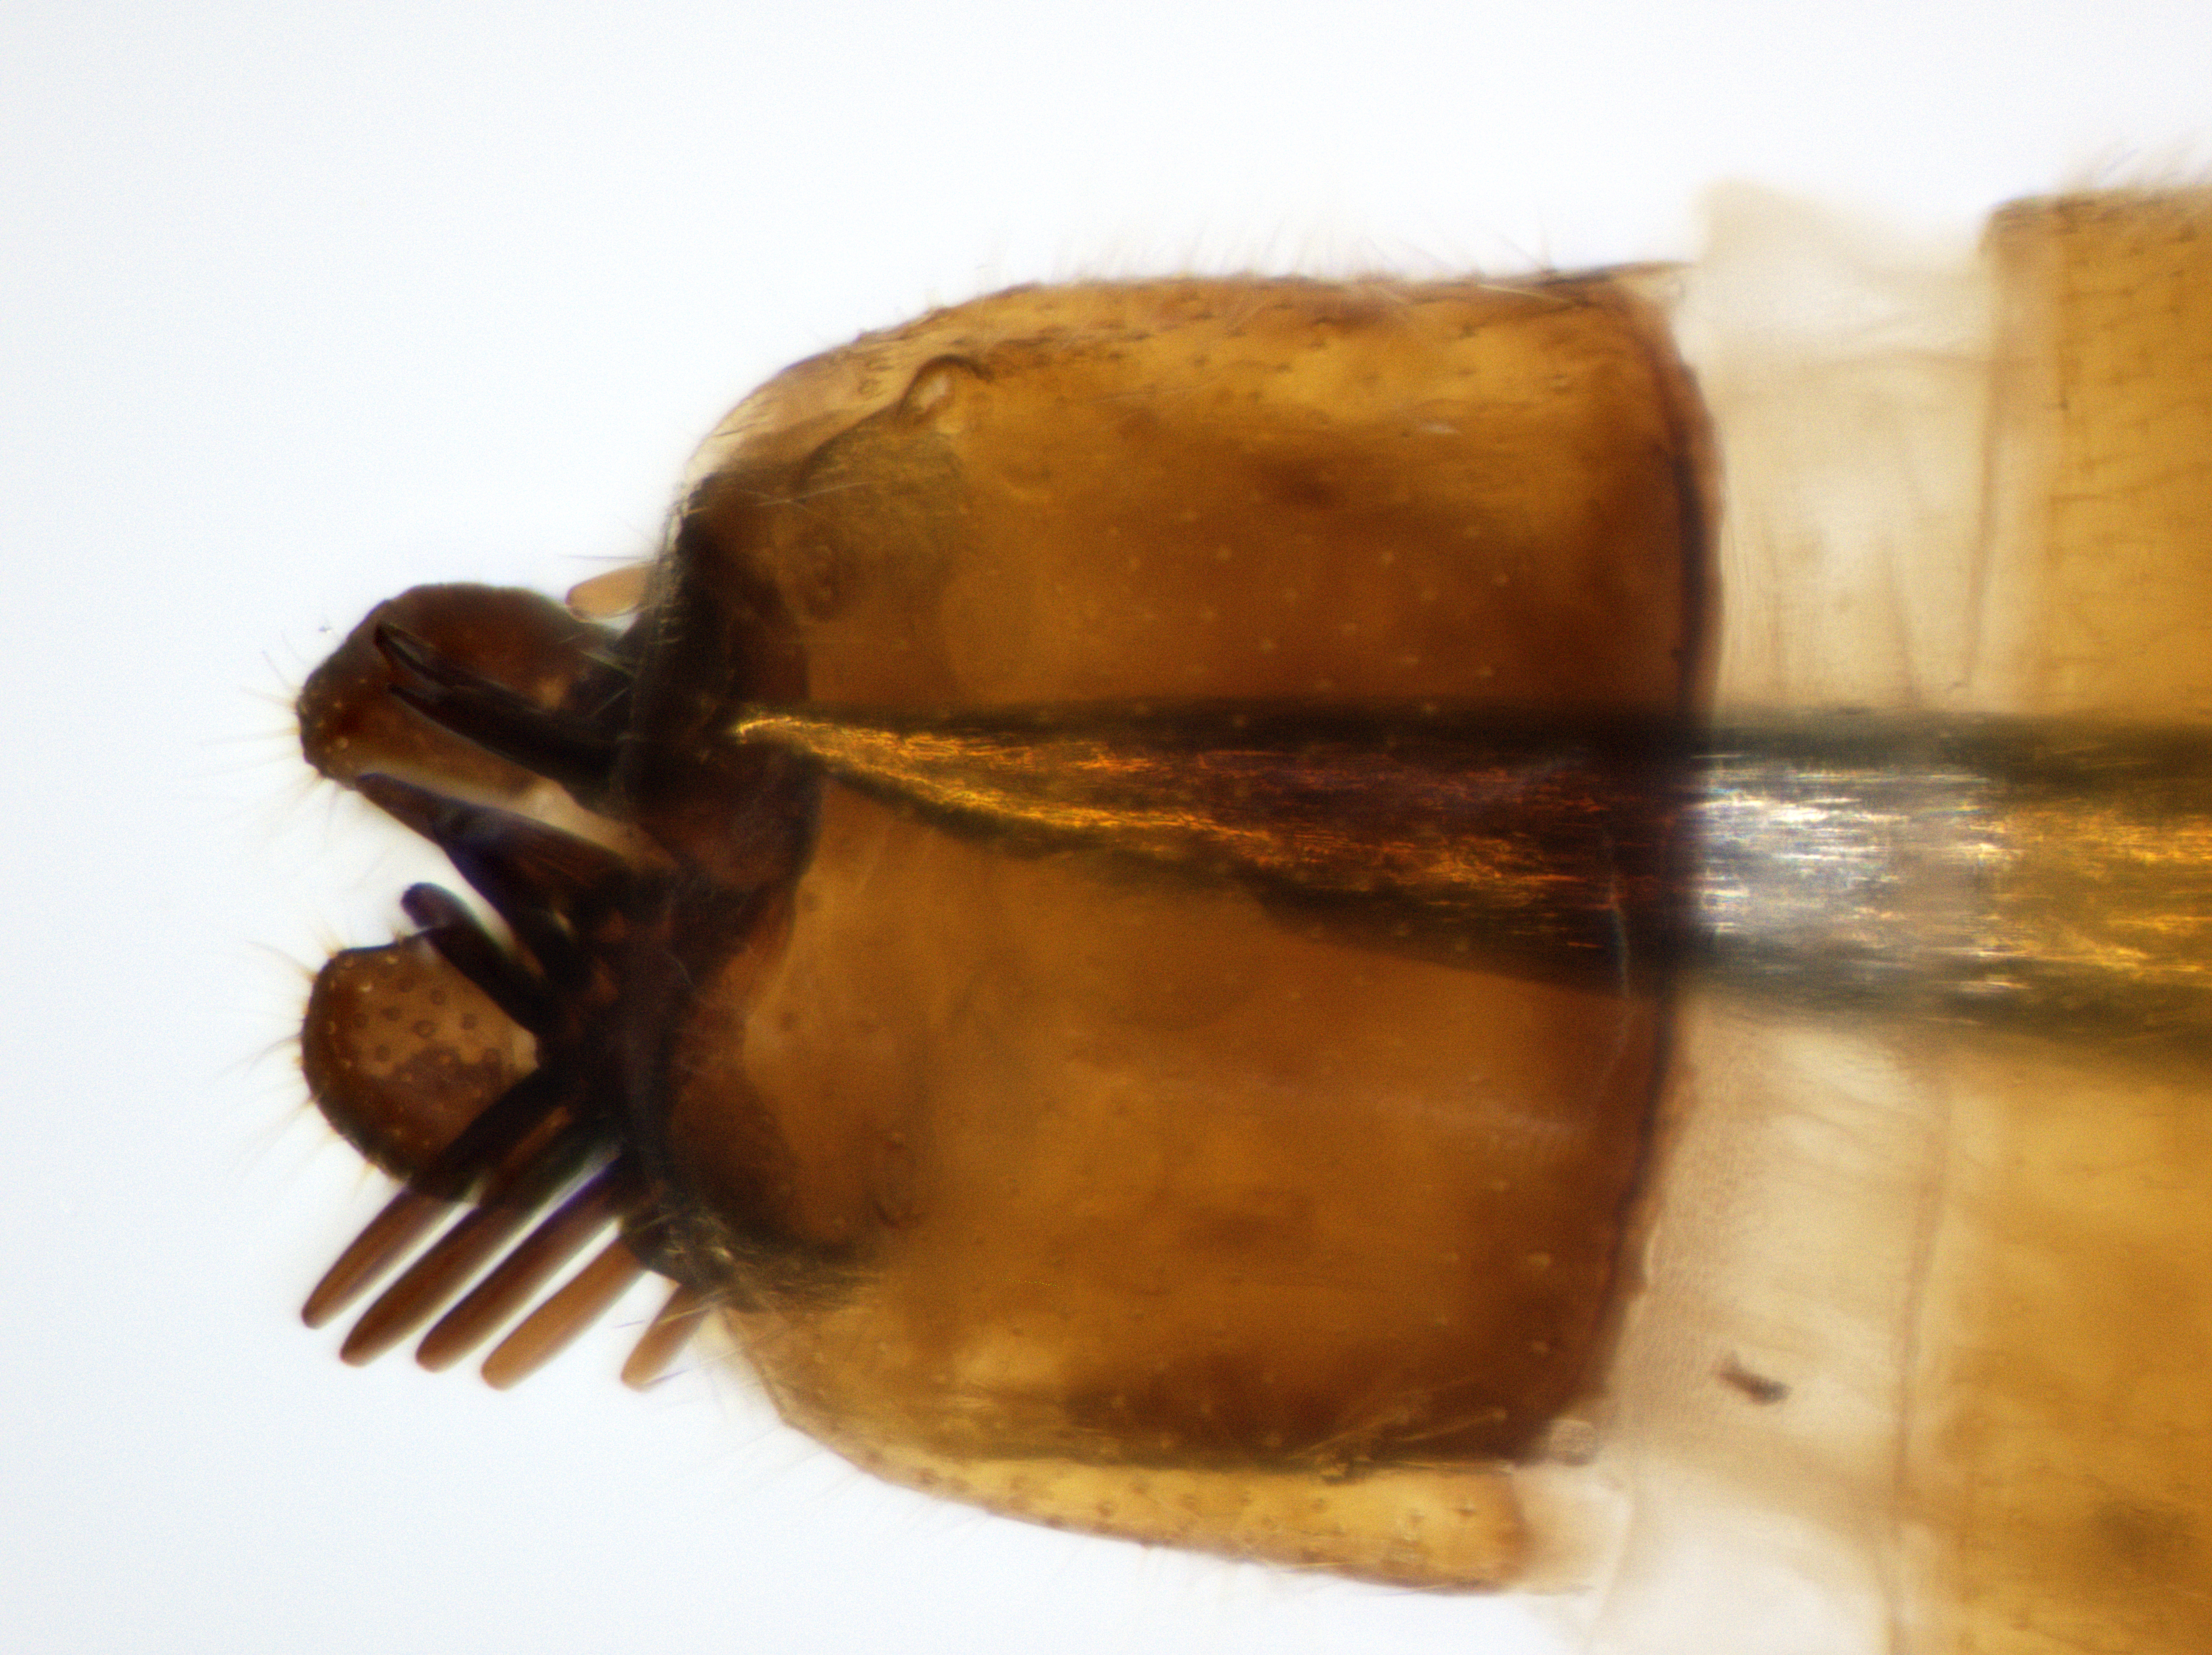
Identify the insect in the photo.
Microphontes gaiophanes
